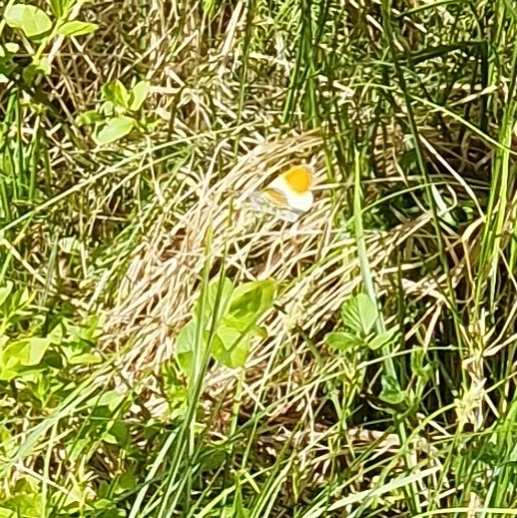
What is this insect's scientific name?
Anthocharis cardamines
